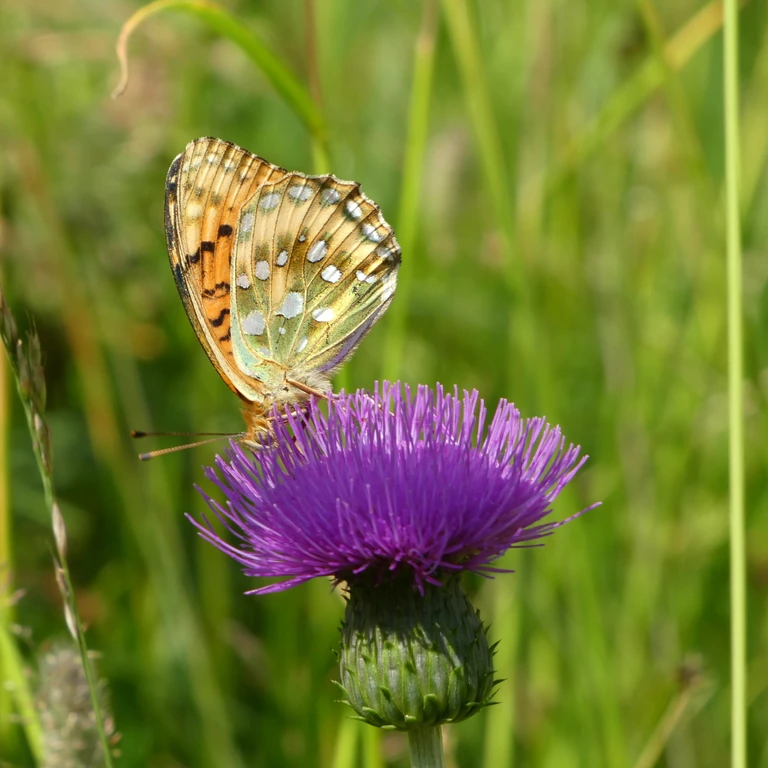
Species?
Speyeria aglaja
